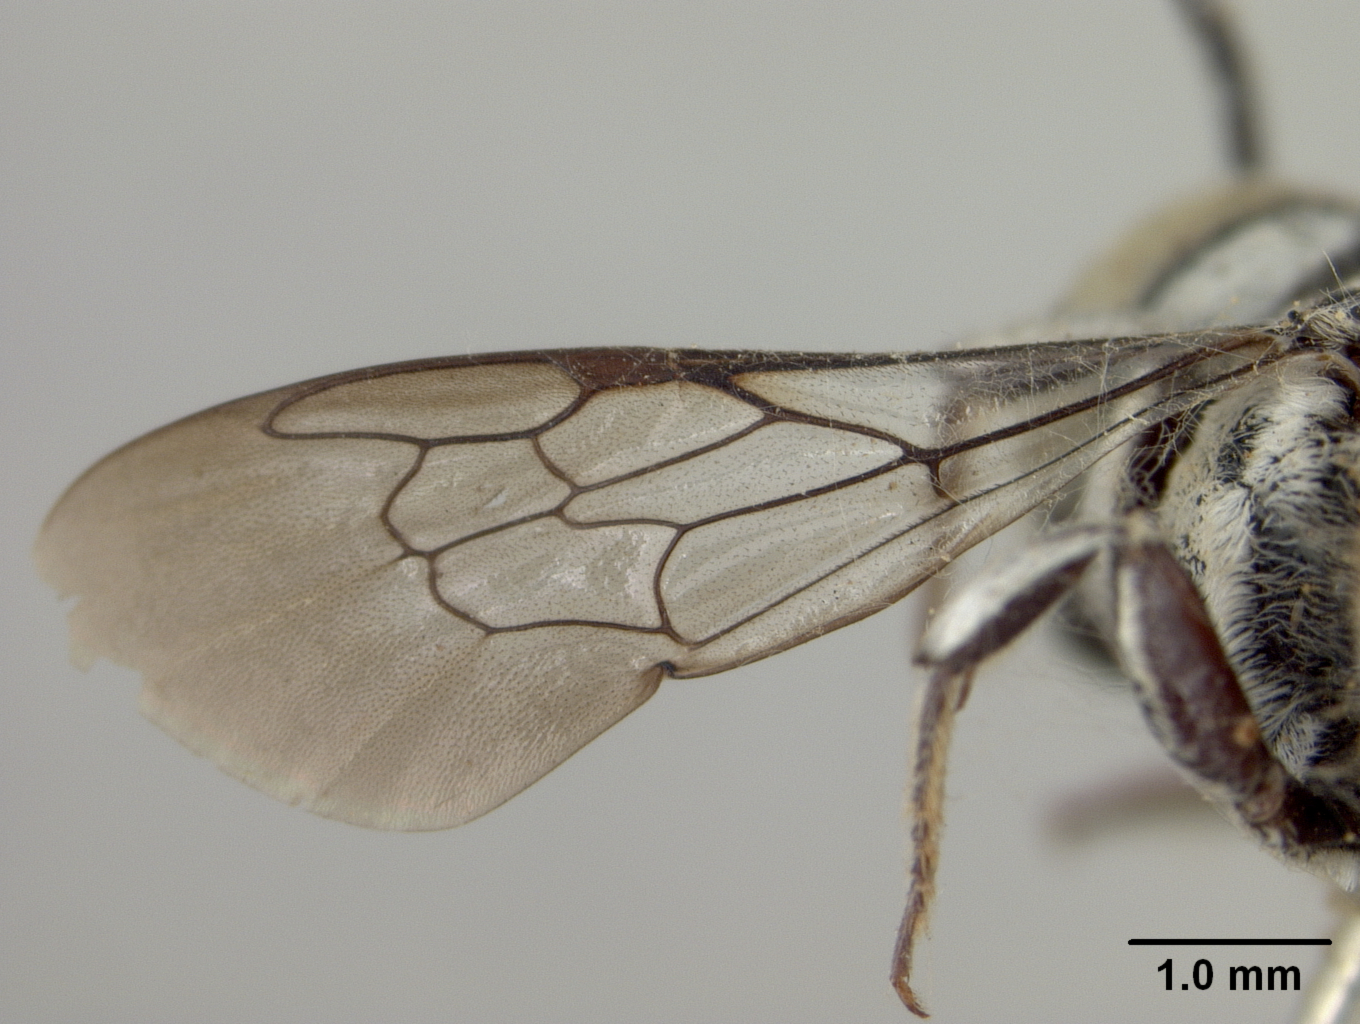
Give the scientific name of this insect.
Coelioxys froggatti
